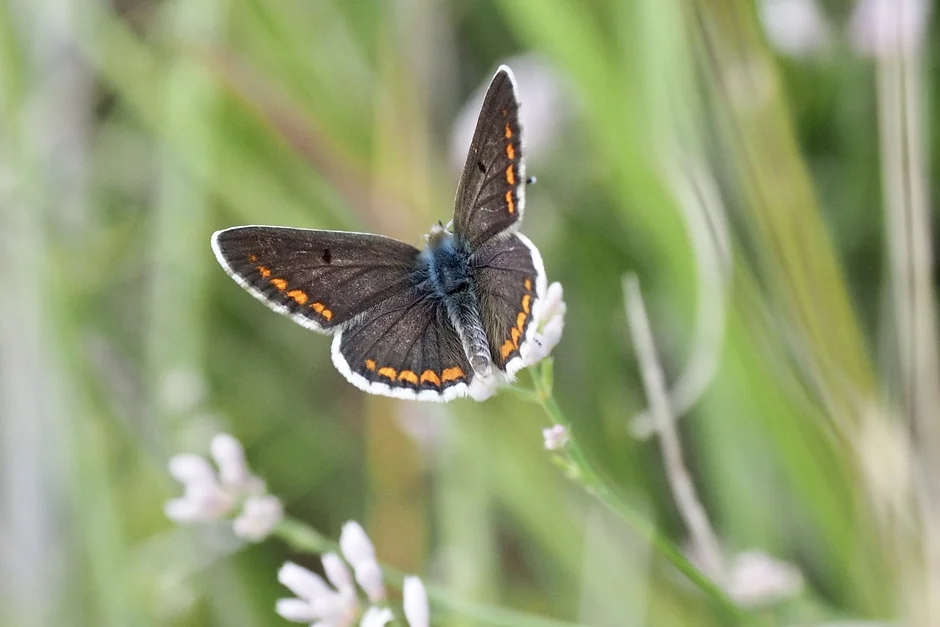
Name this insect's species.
Aricia agestis/artaxerxes
